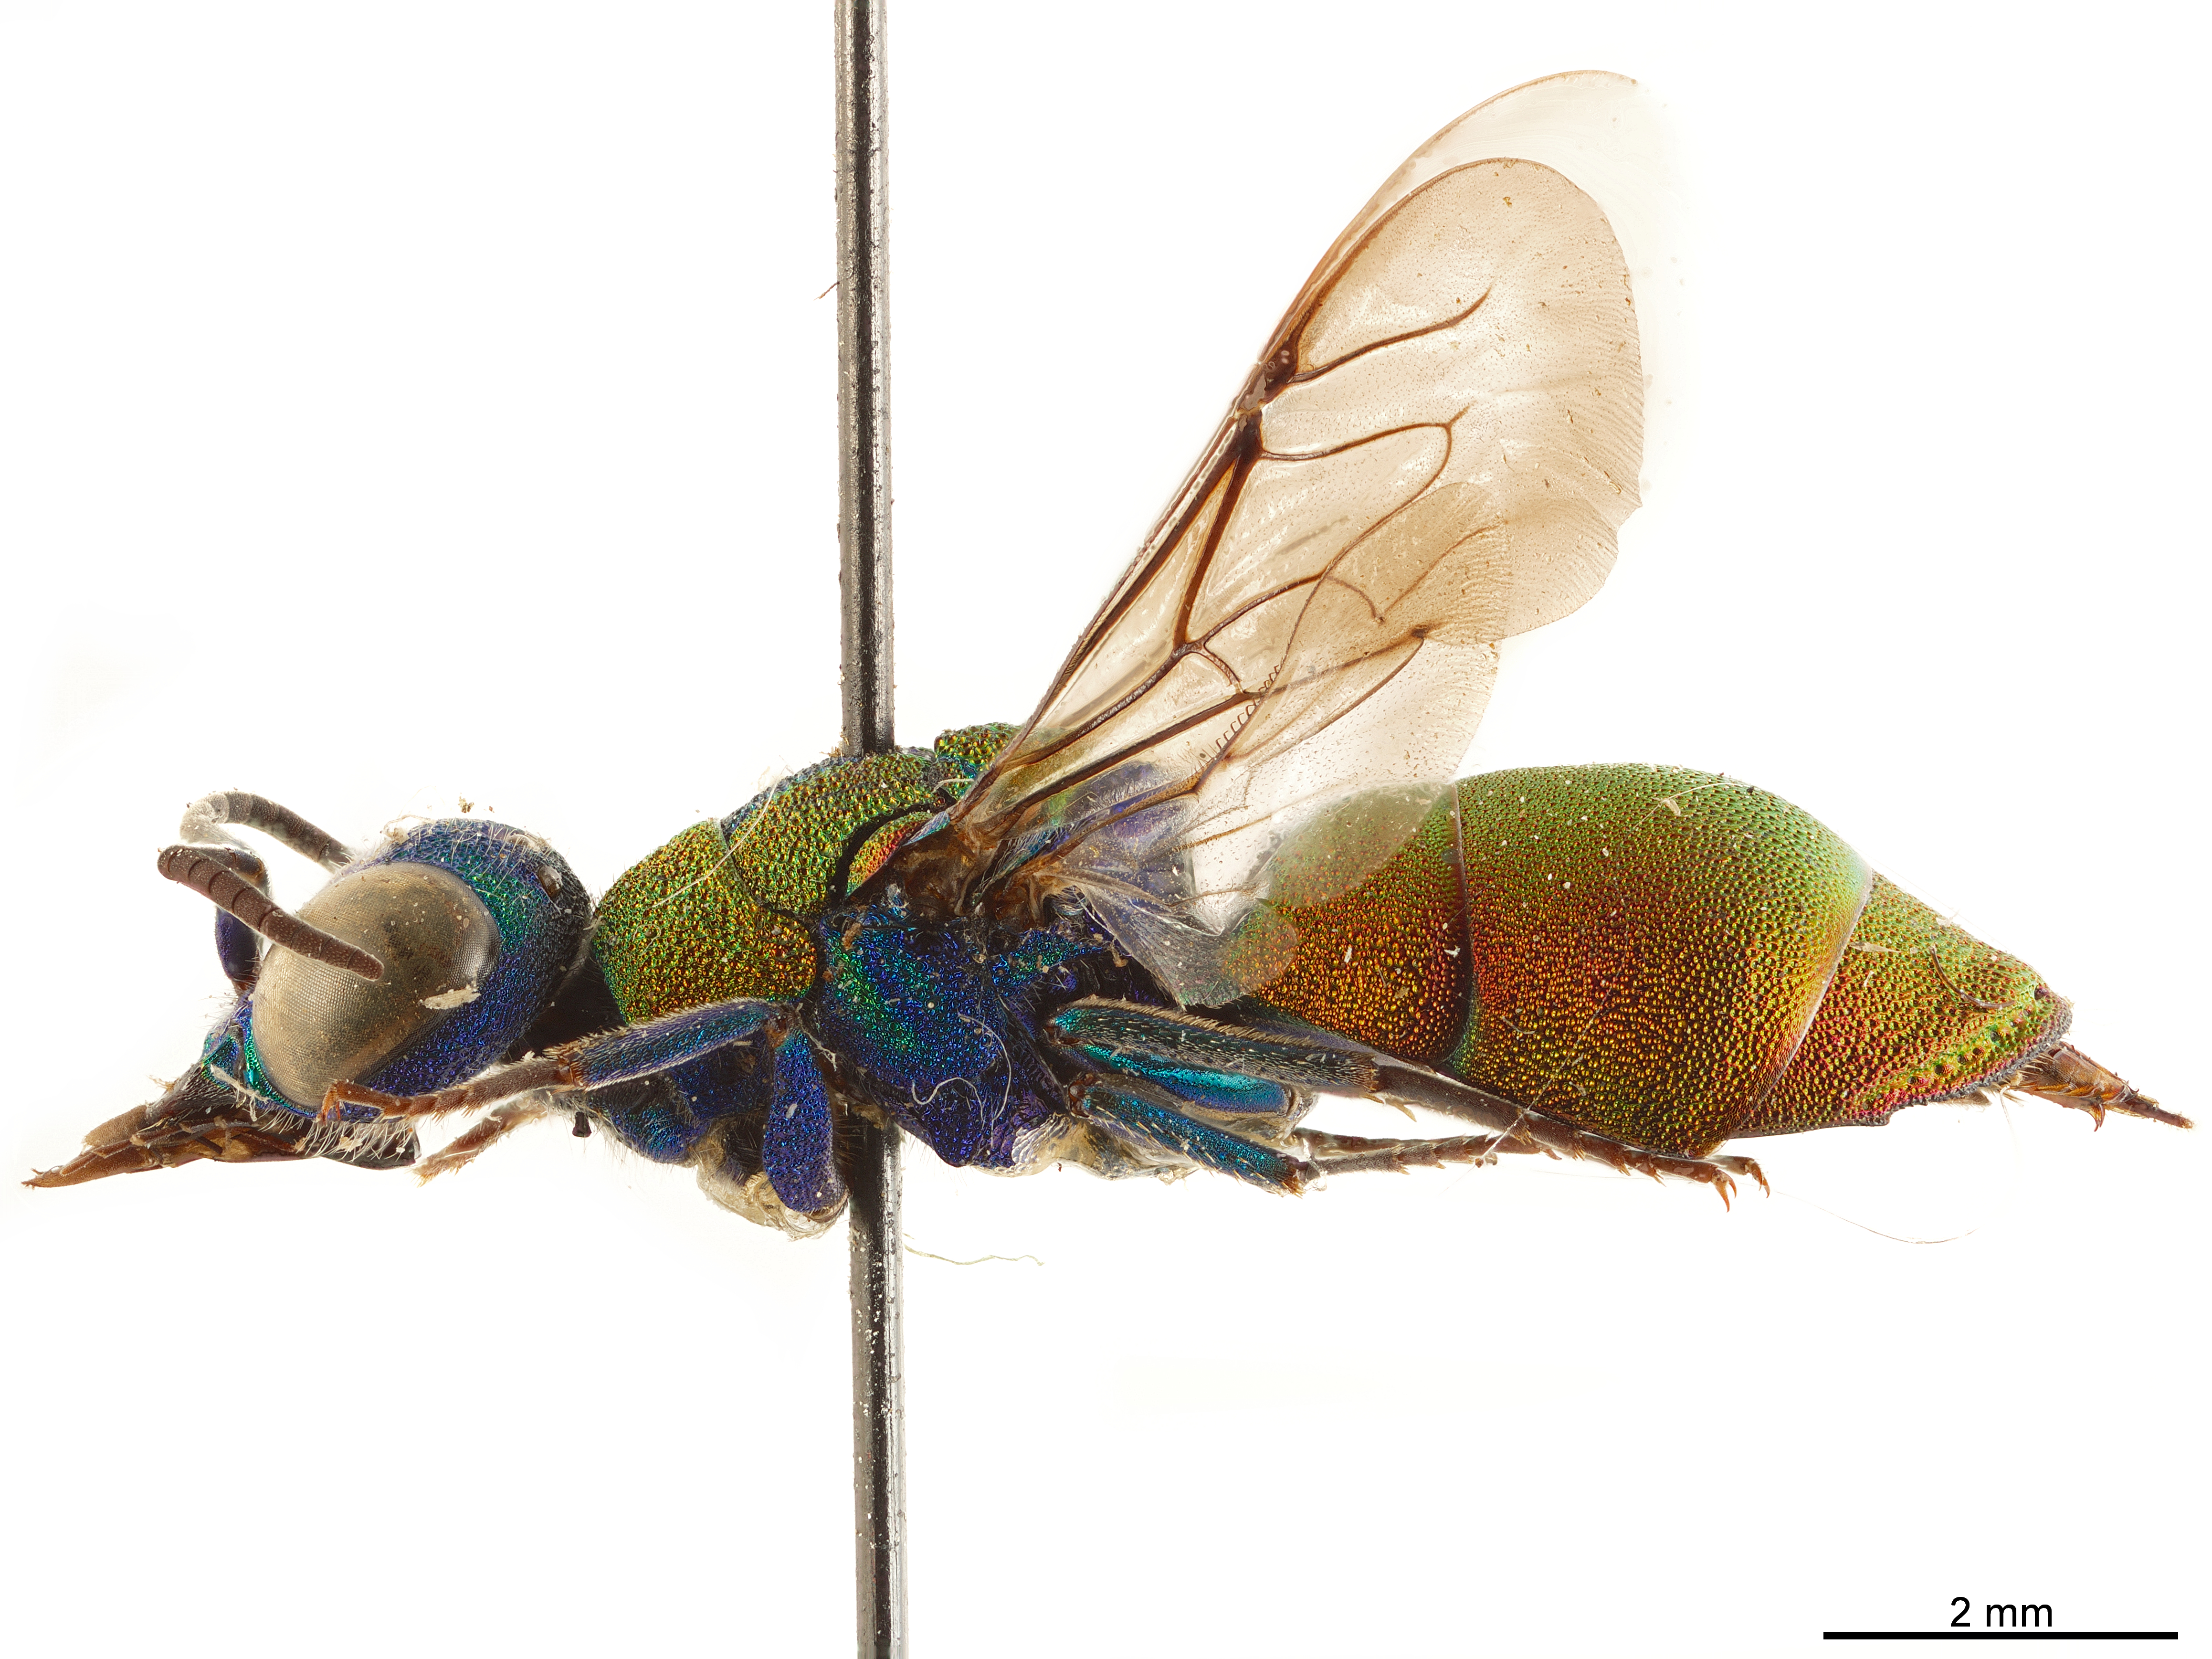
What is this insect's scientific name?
Spinolia insignis
